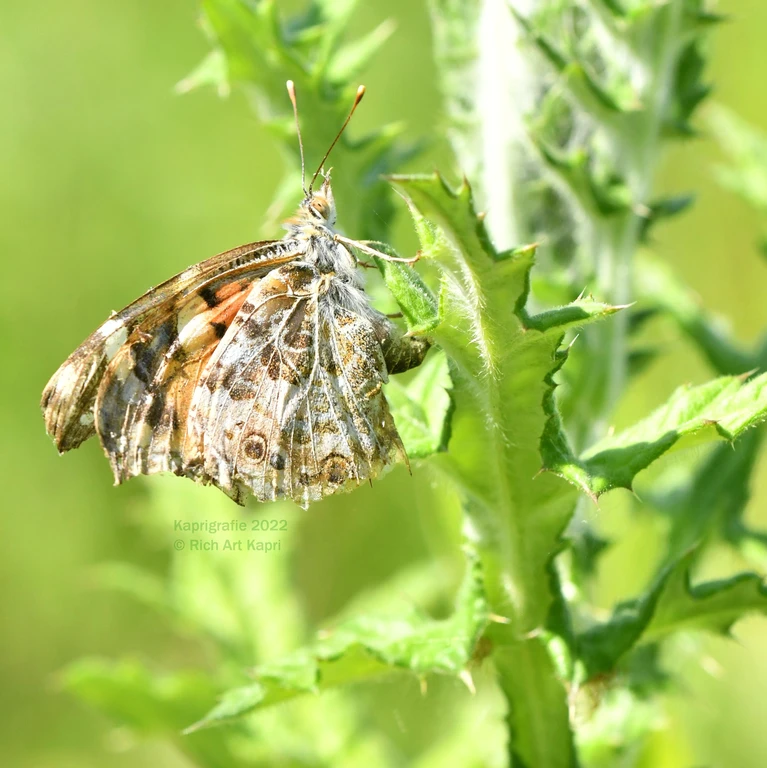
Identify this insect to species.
Vanessa cardui
